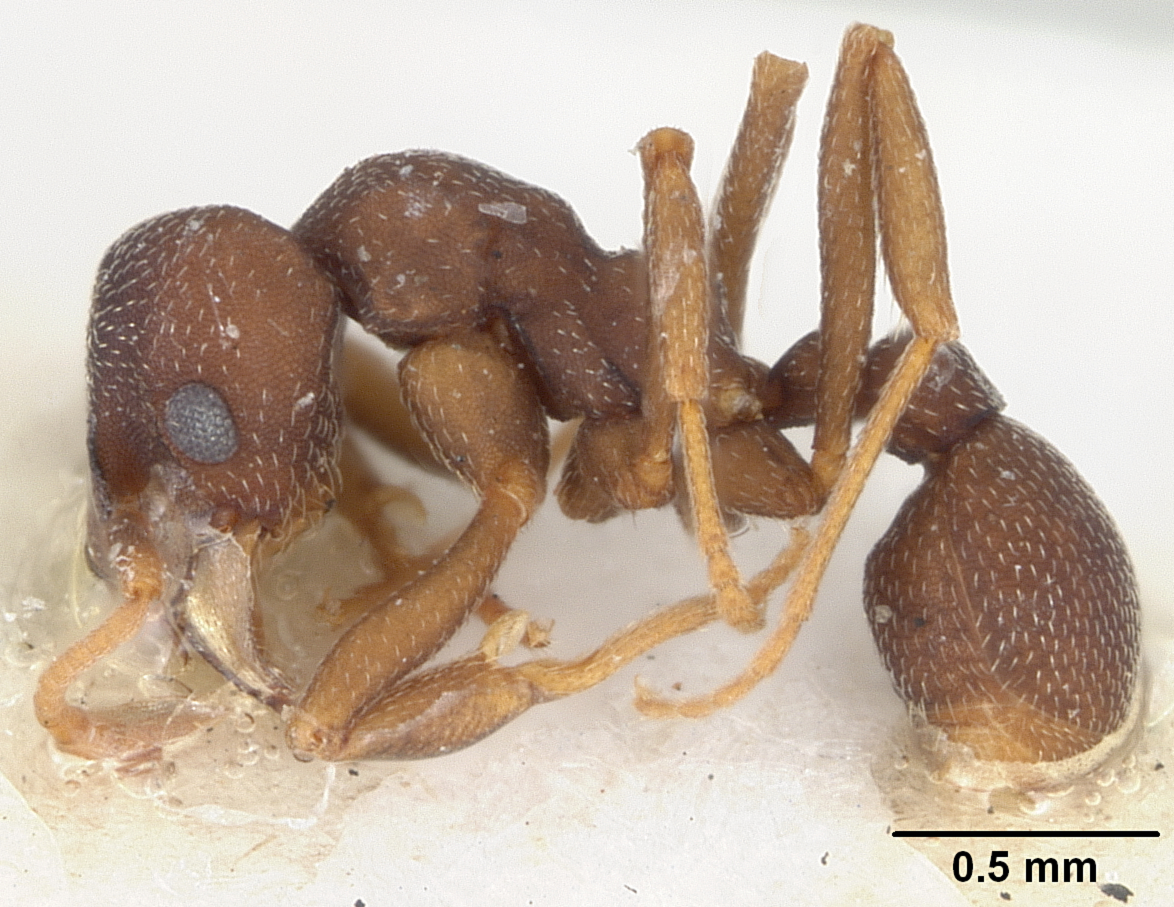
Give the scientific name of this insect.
Myrmicocrypta brittoni
